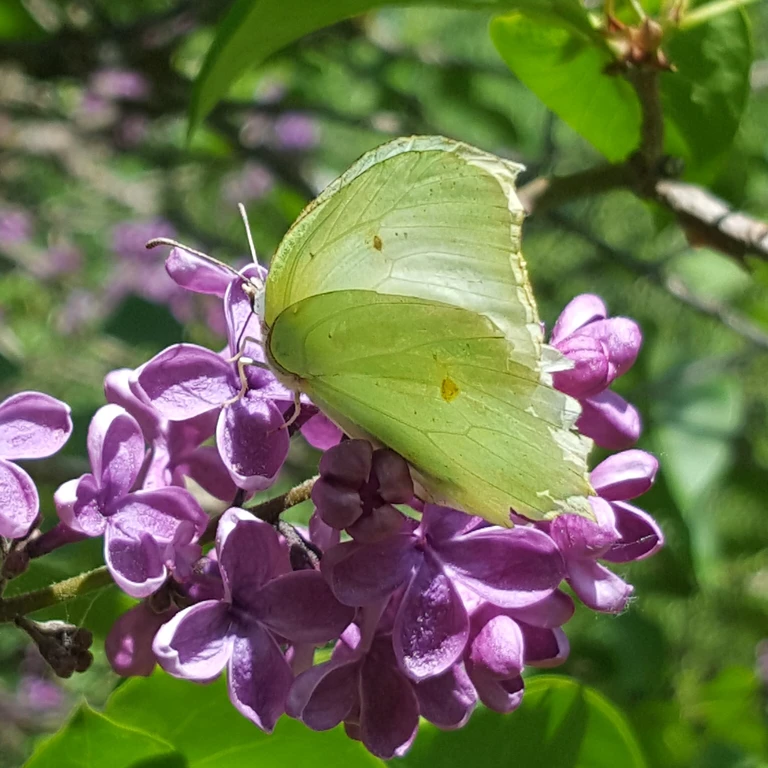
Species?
Gonepteryx rhamni
